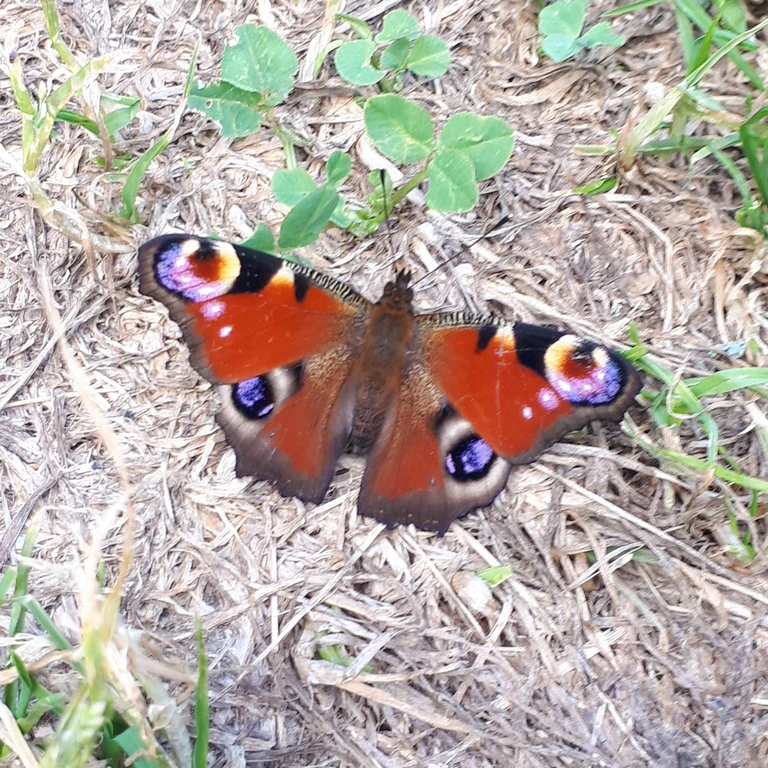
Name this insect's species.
Aglais io
